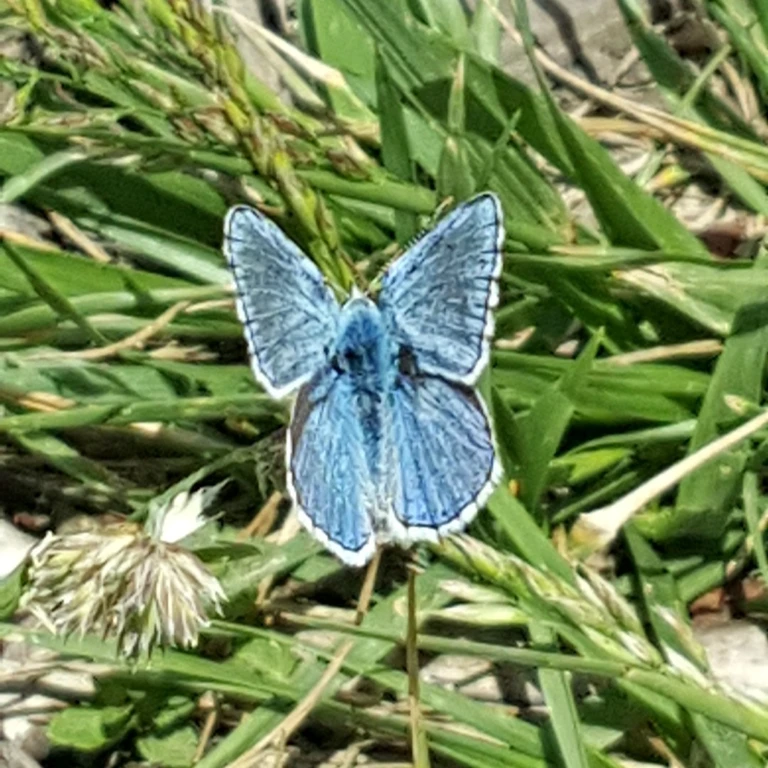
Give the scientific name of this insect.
Lysandra bellargus
